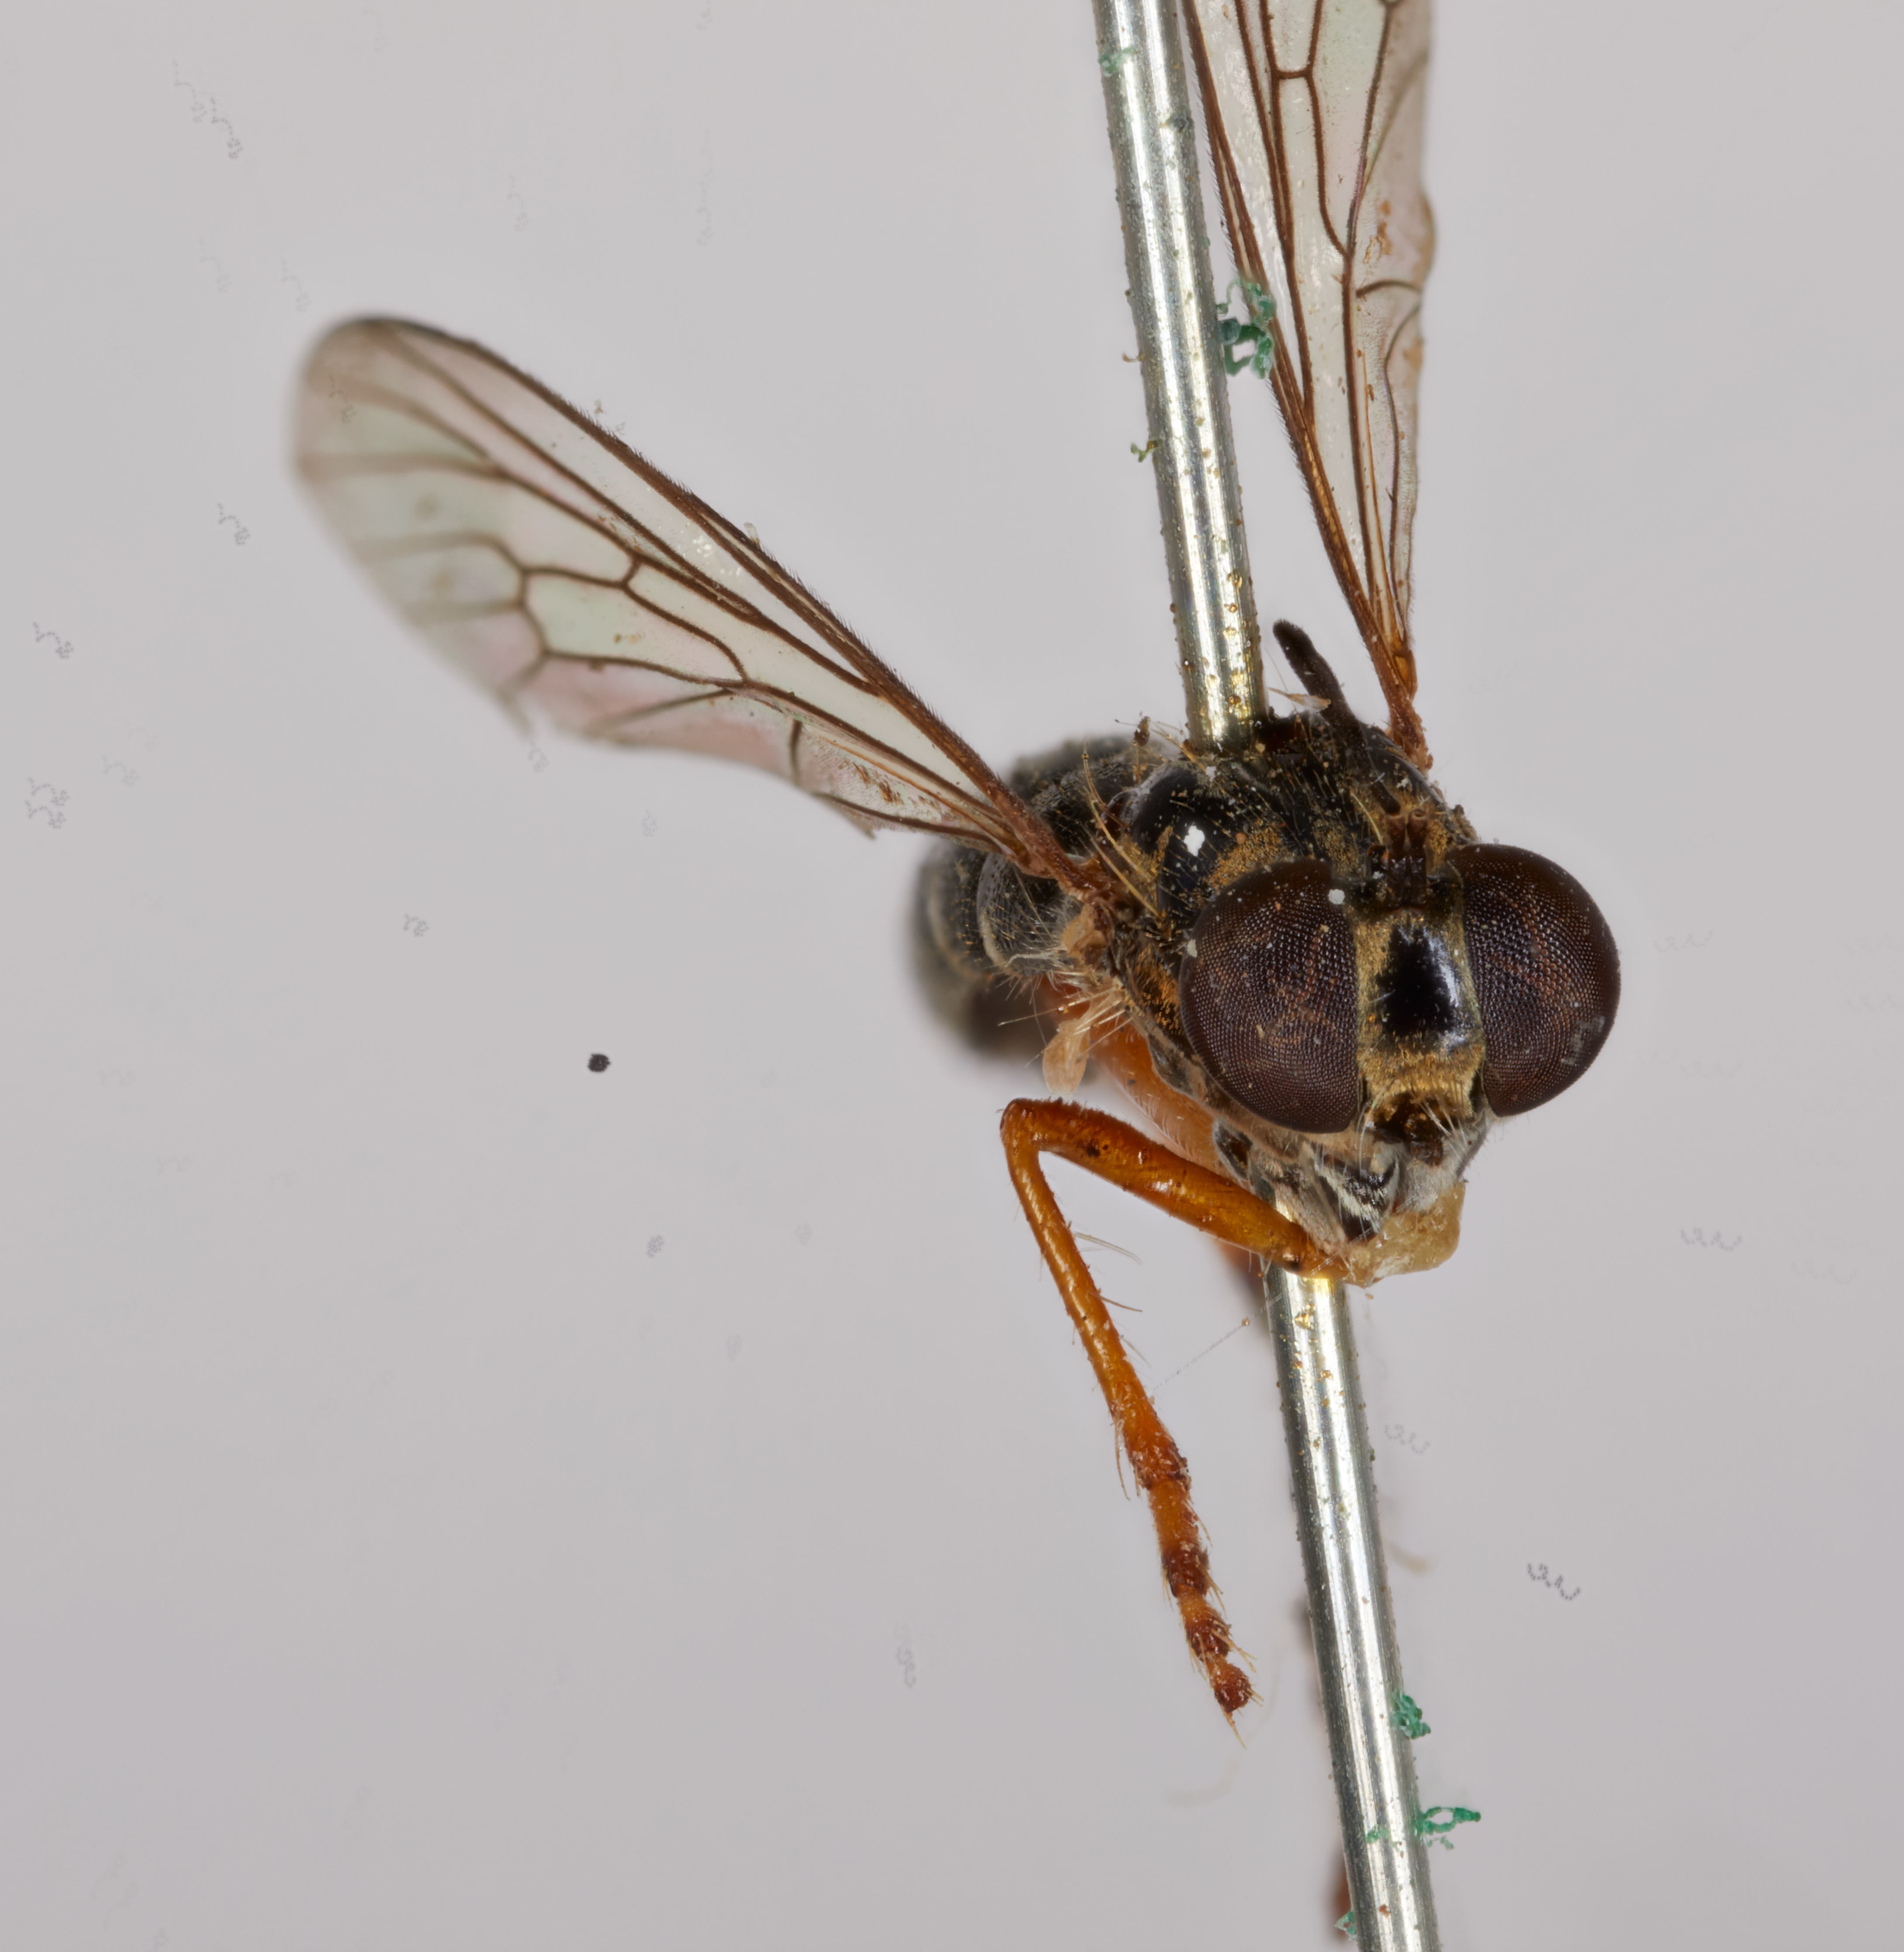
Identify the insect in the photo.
Dioctrodes flavipes
